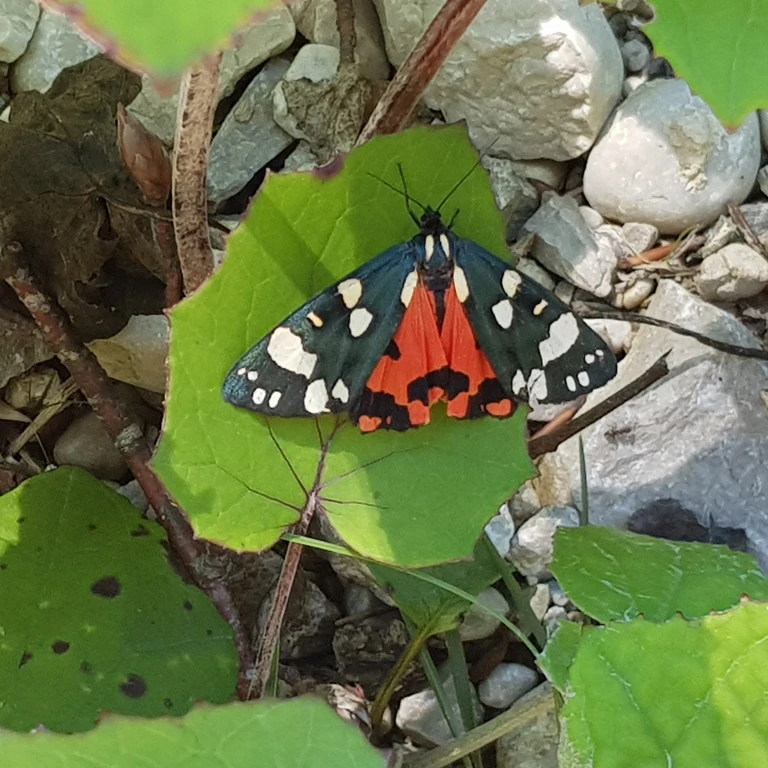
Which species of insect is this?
Callimorpha dominula
